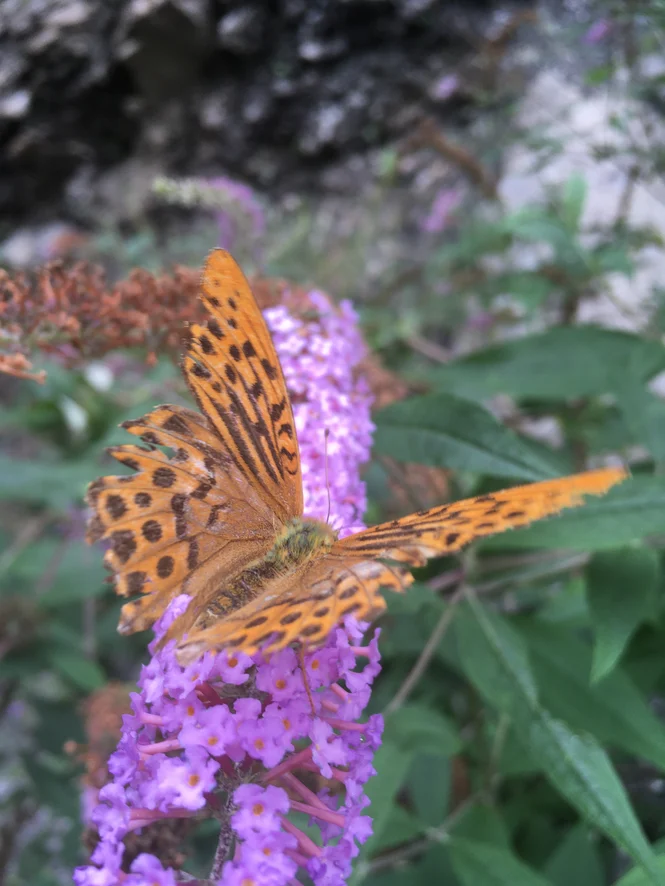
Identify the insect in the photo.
Argynnis paphia
